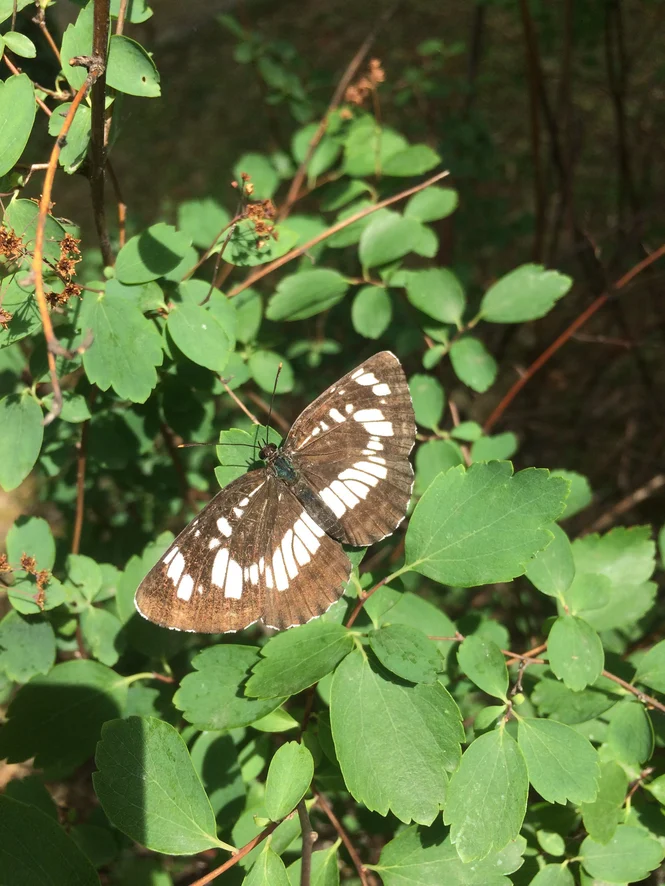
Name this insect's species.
Neptis rivularis
